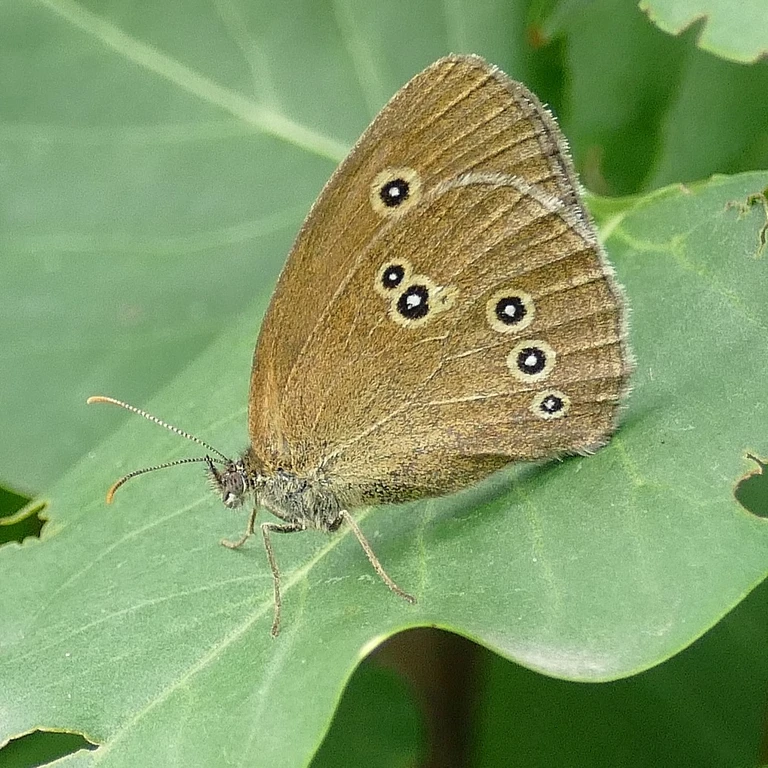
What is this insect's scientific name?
Aphantopus hyperantus
